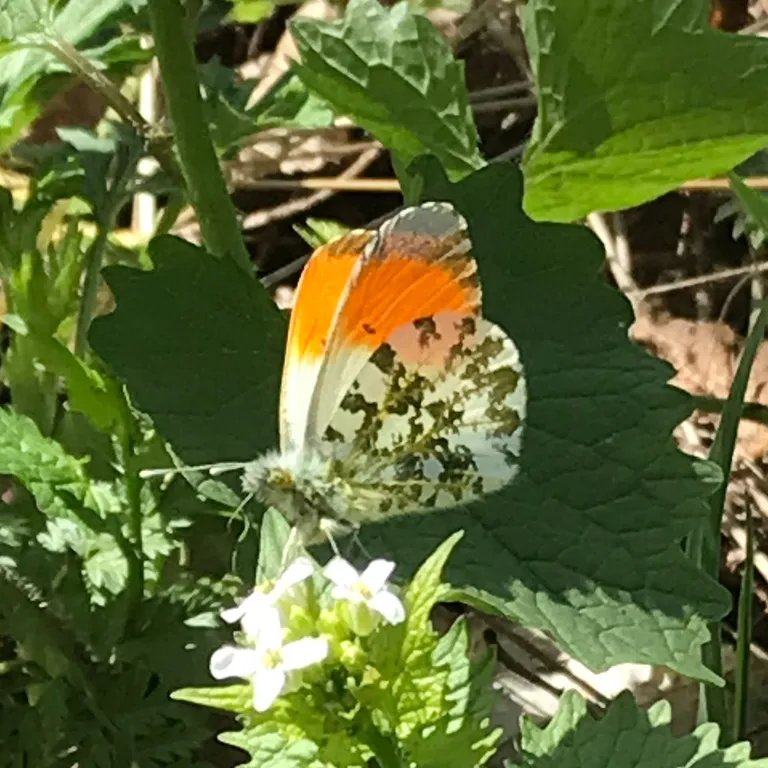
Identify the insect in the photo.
Anthocharis cardamines
